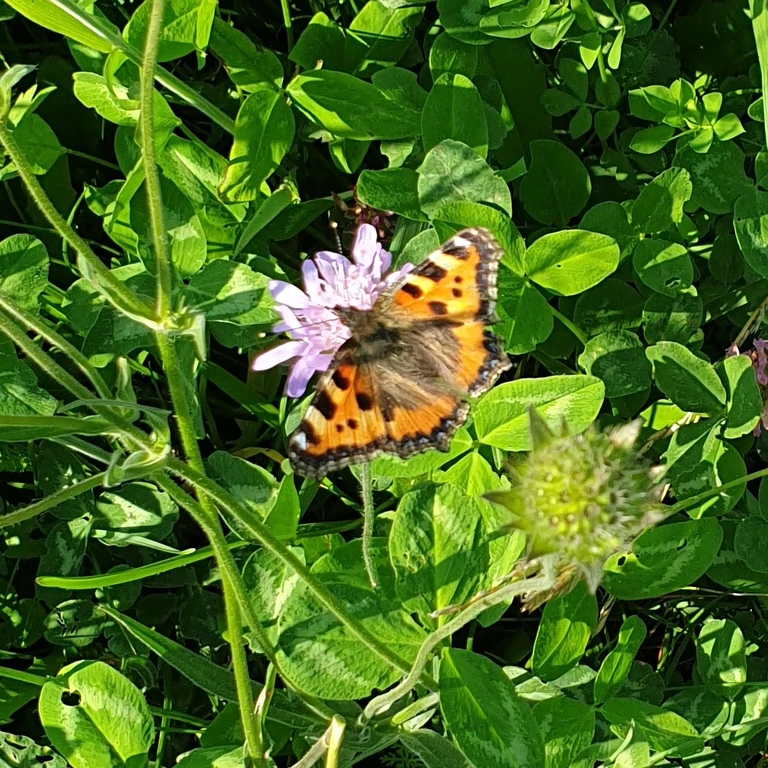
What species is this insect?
Aglais urticae
